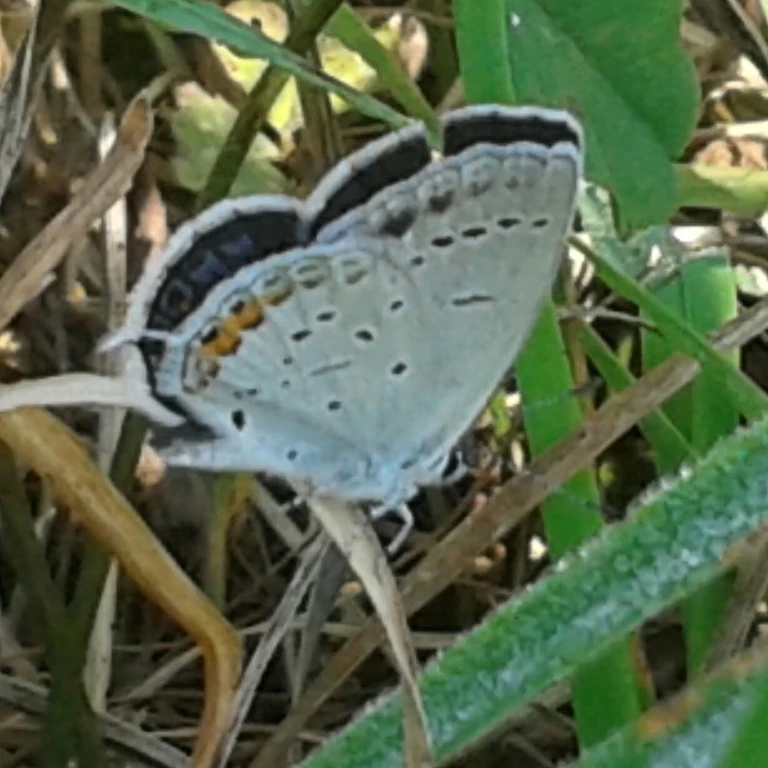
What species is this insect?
Cupido argiades (also Elkalyce argiades)
